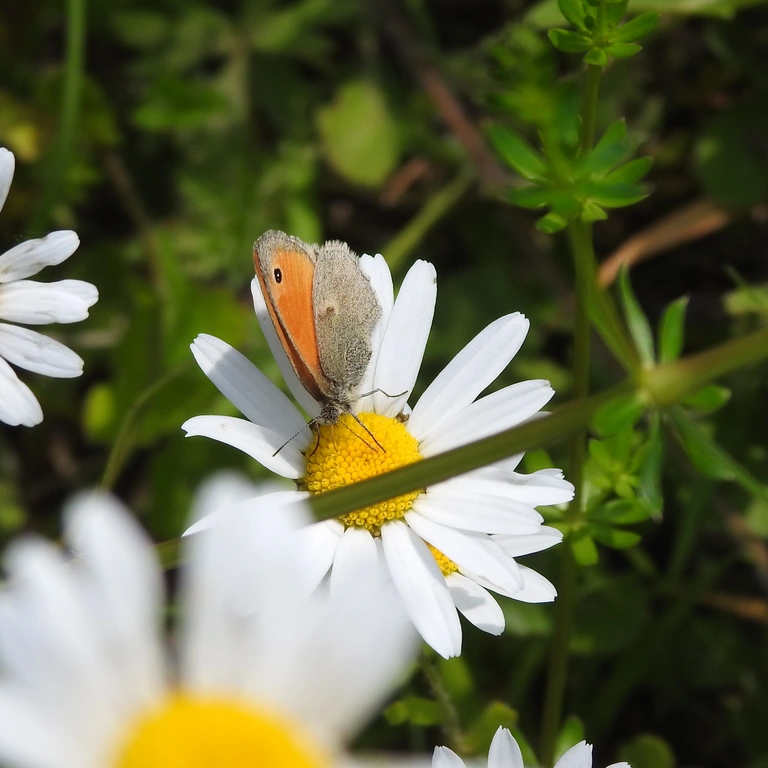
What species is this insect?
Coenonympha pamphilus
